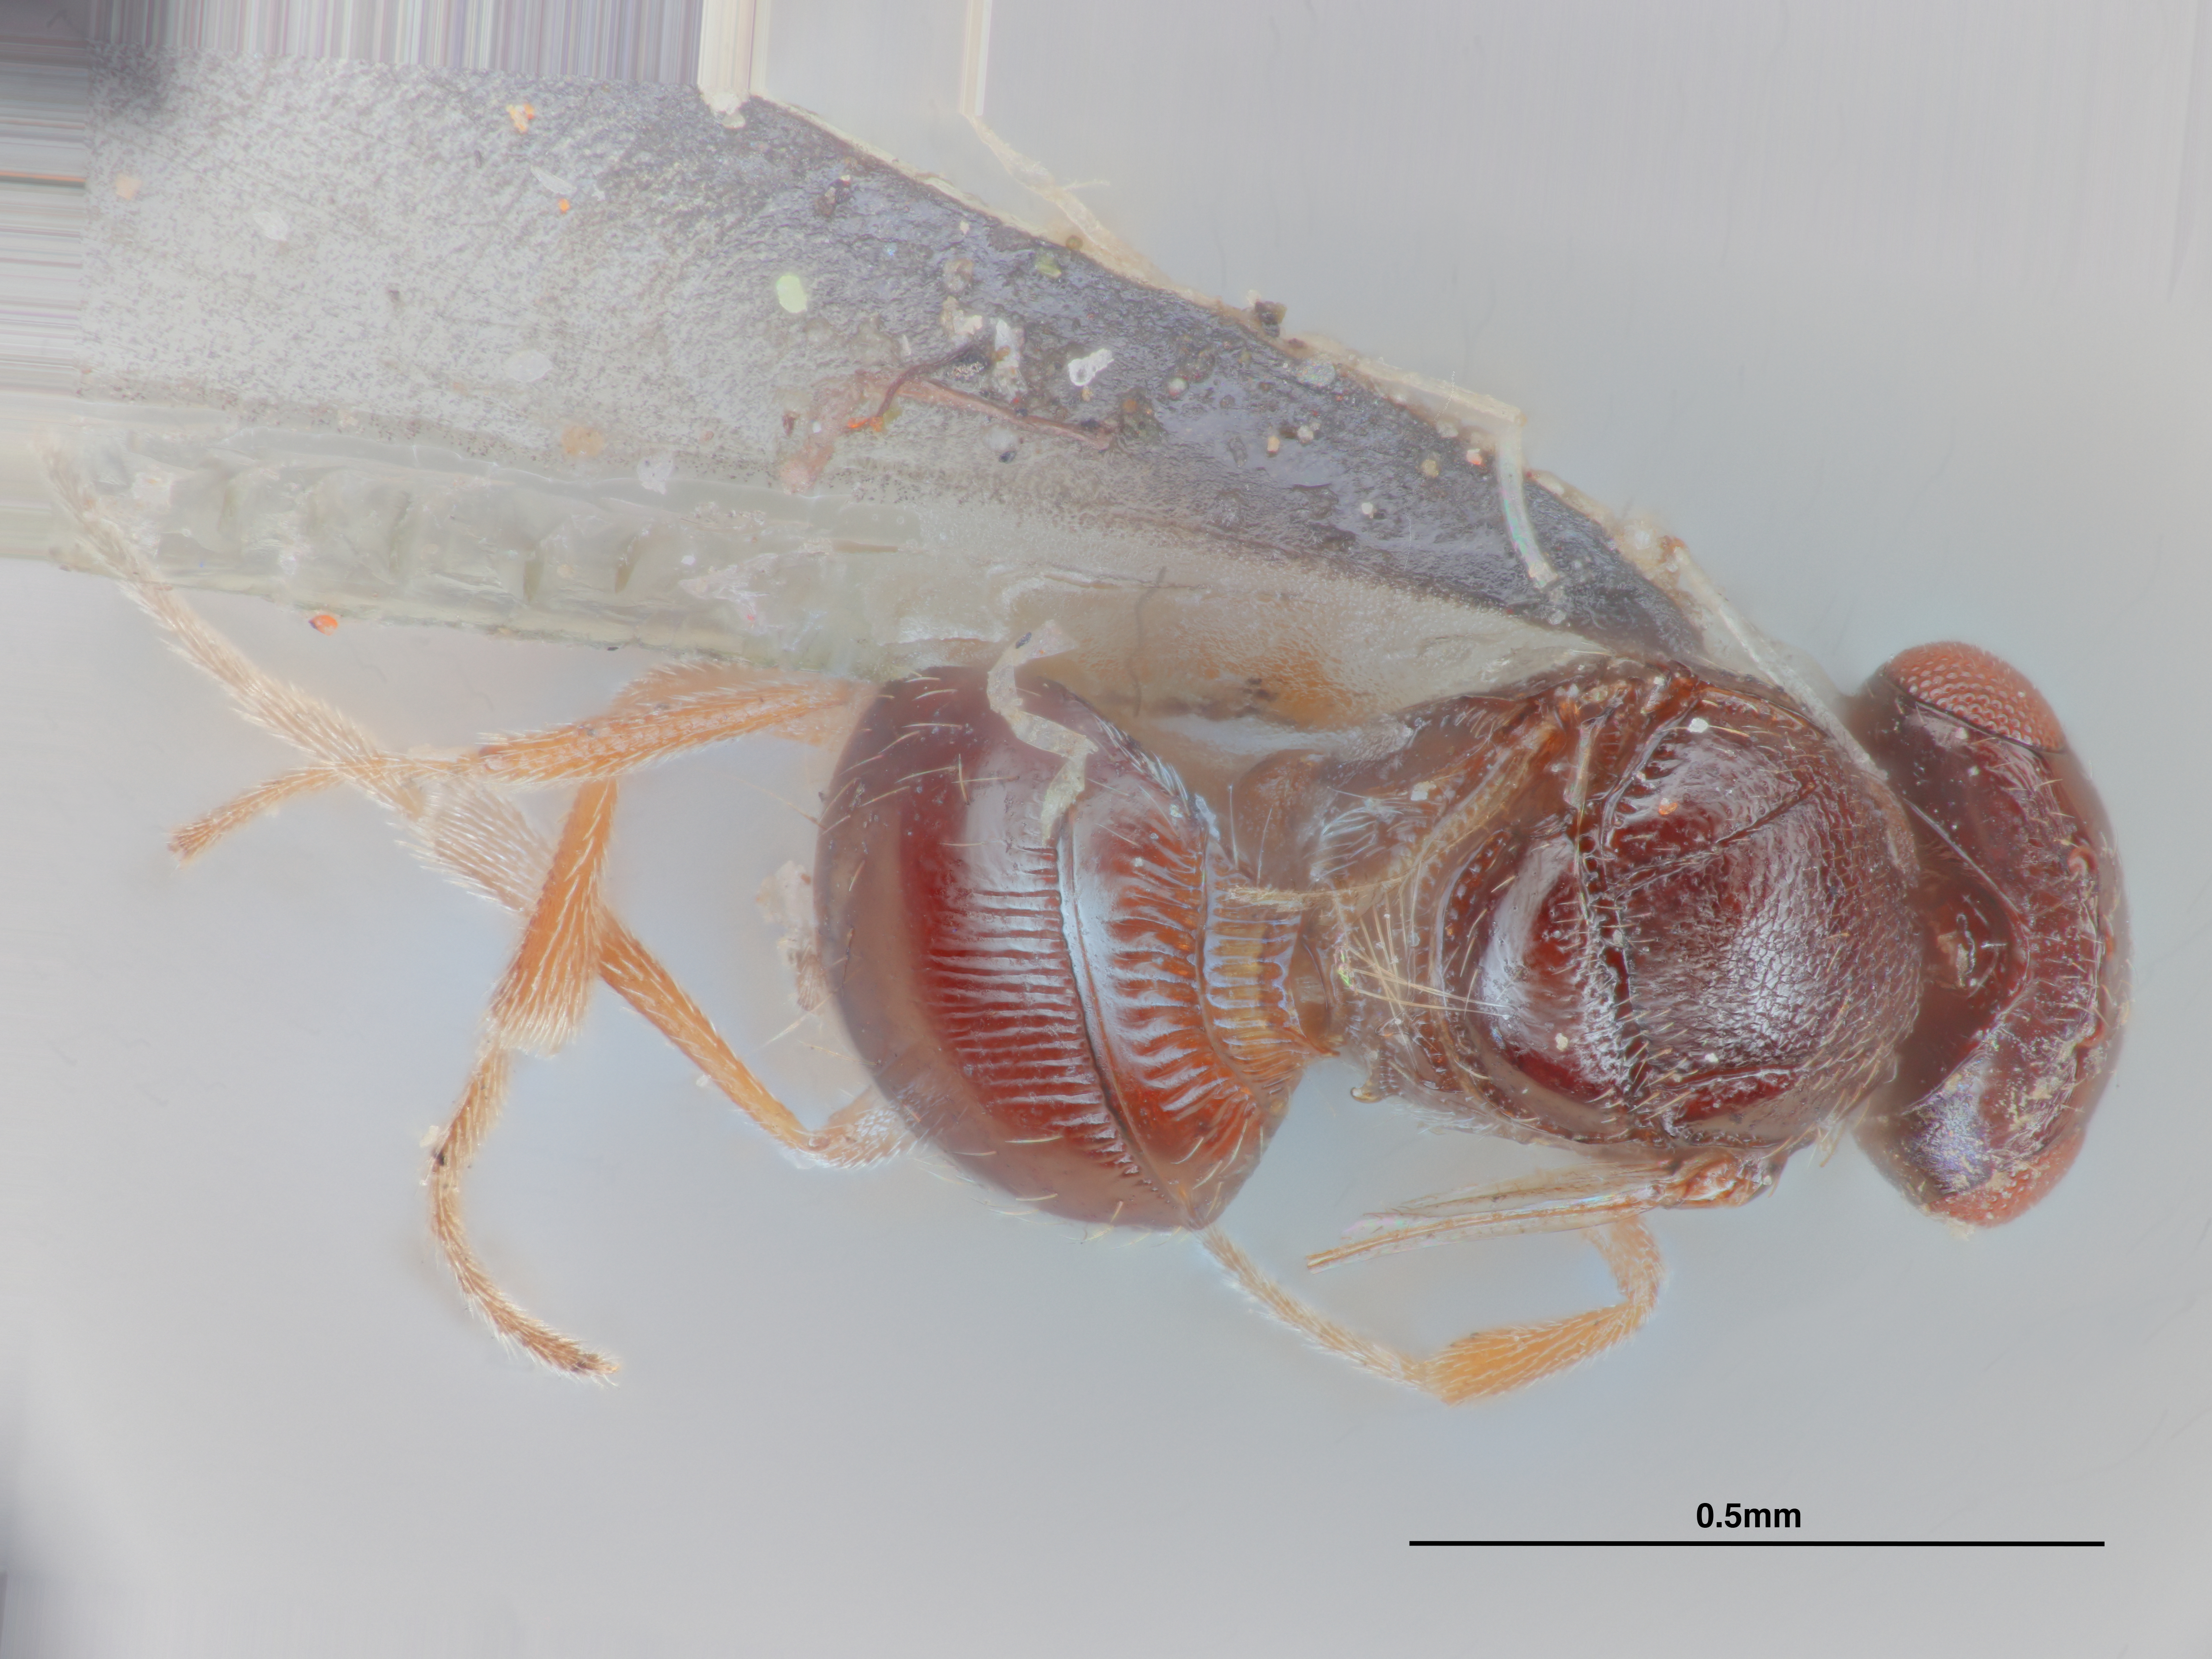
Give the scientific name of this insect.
Trimorus anamalaianus
